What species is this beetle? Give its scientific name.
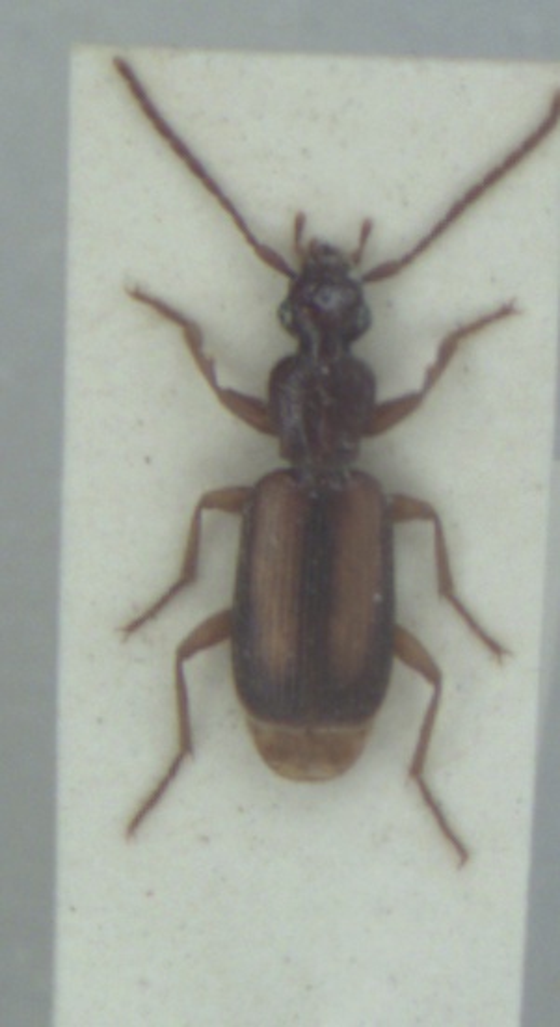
Polistichus connexus
